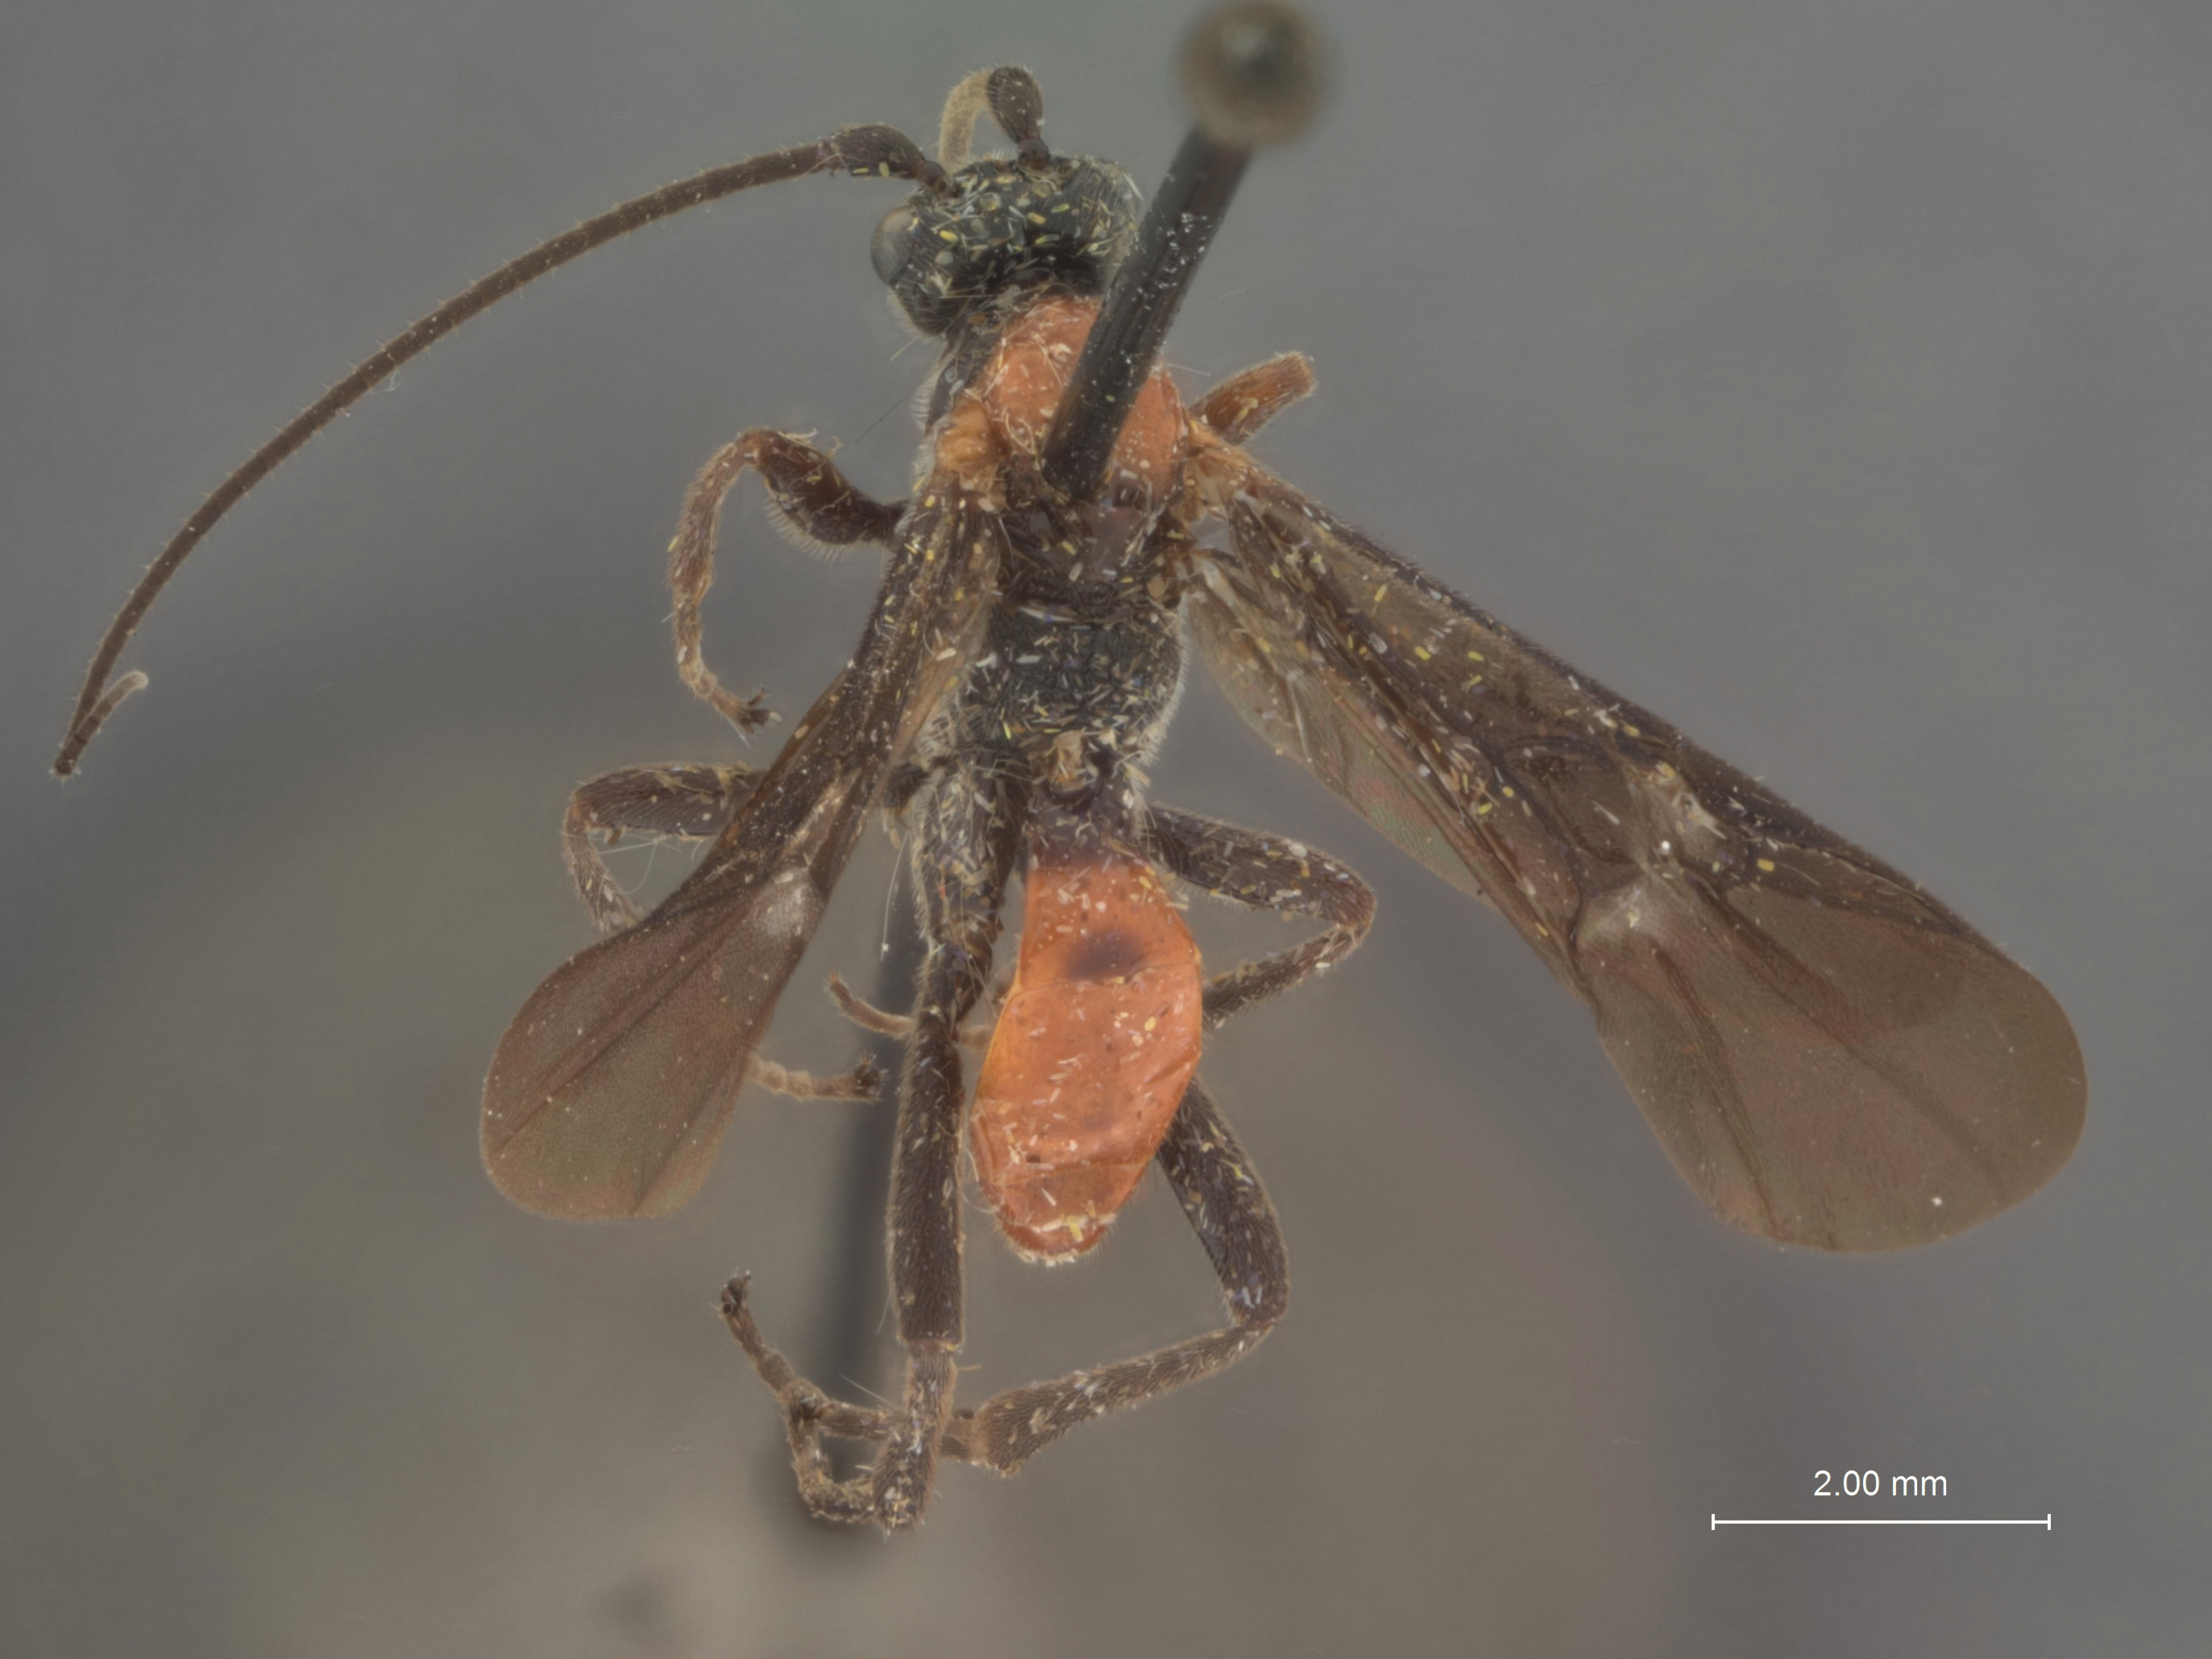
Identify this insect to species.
Crassomicrodus fenestratus
